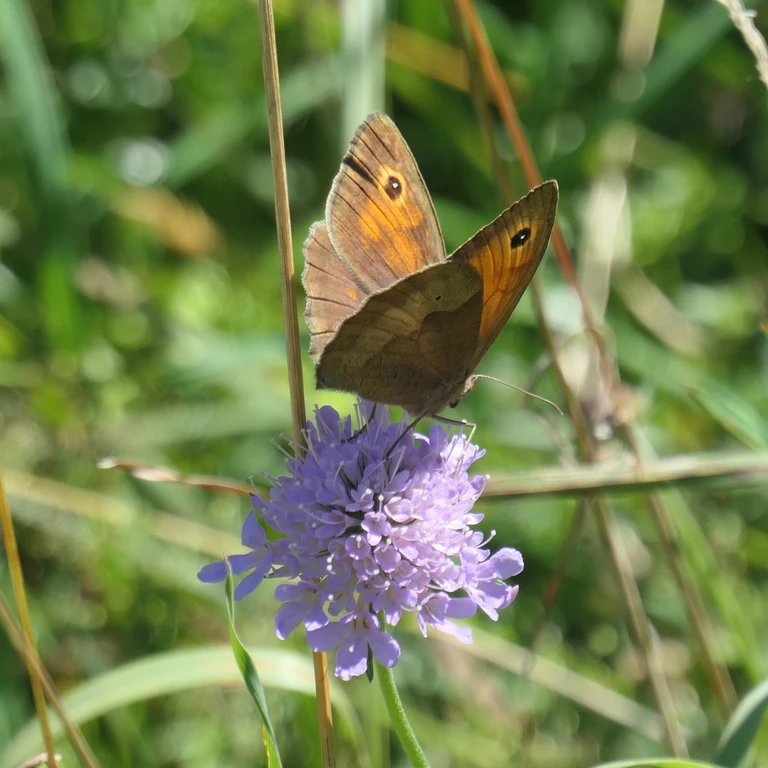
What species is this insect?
Maniola jurtina
